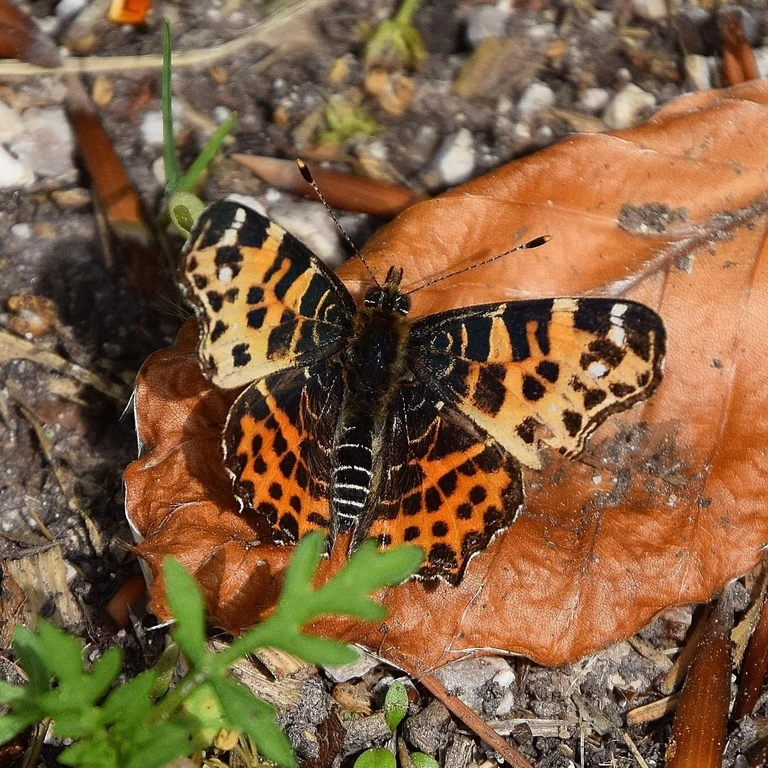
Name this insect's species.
Araschnia levana
